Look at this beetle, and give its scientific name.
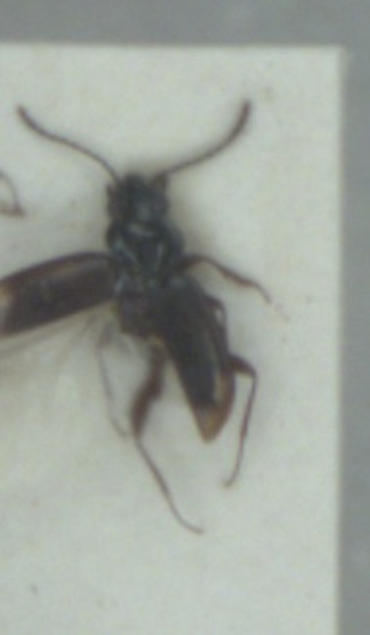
Bembidion lunulatum
